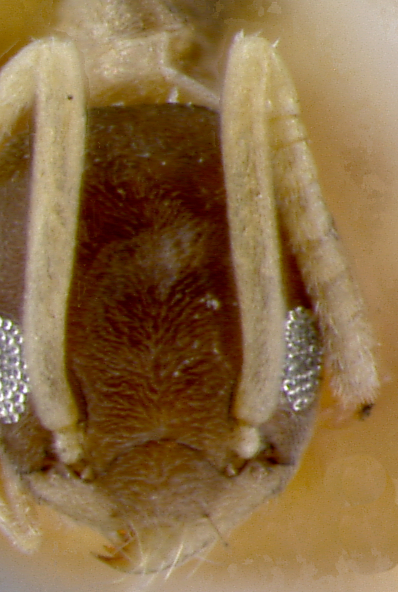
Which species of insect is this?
Tapinoma melanocephalum
